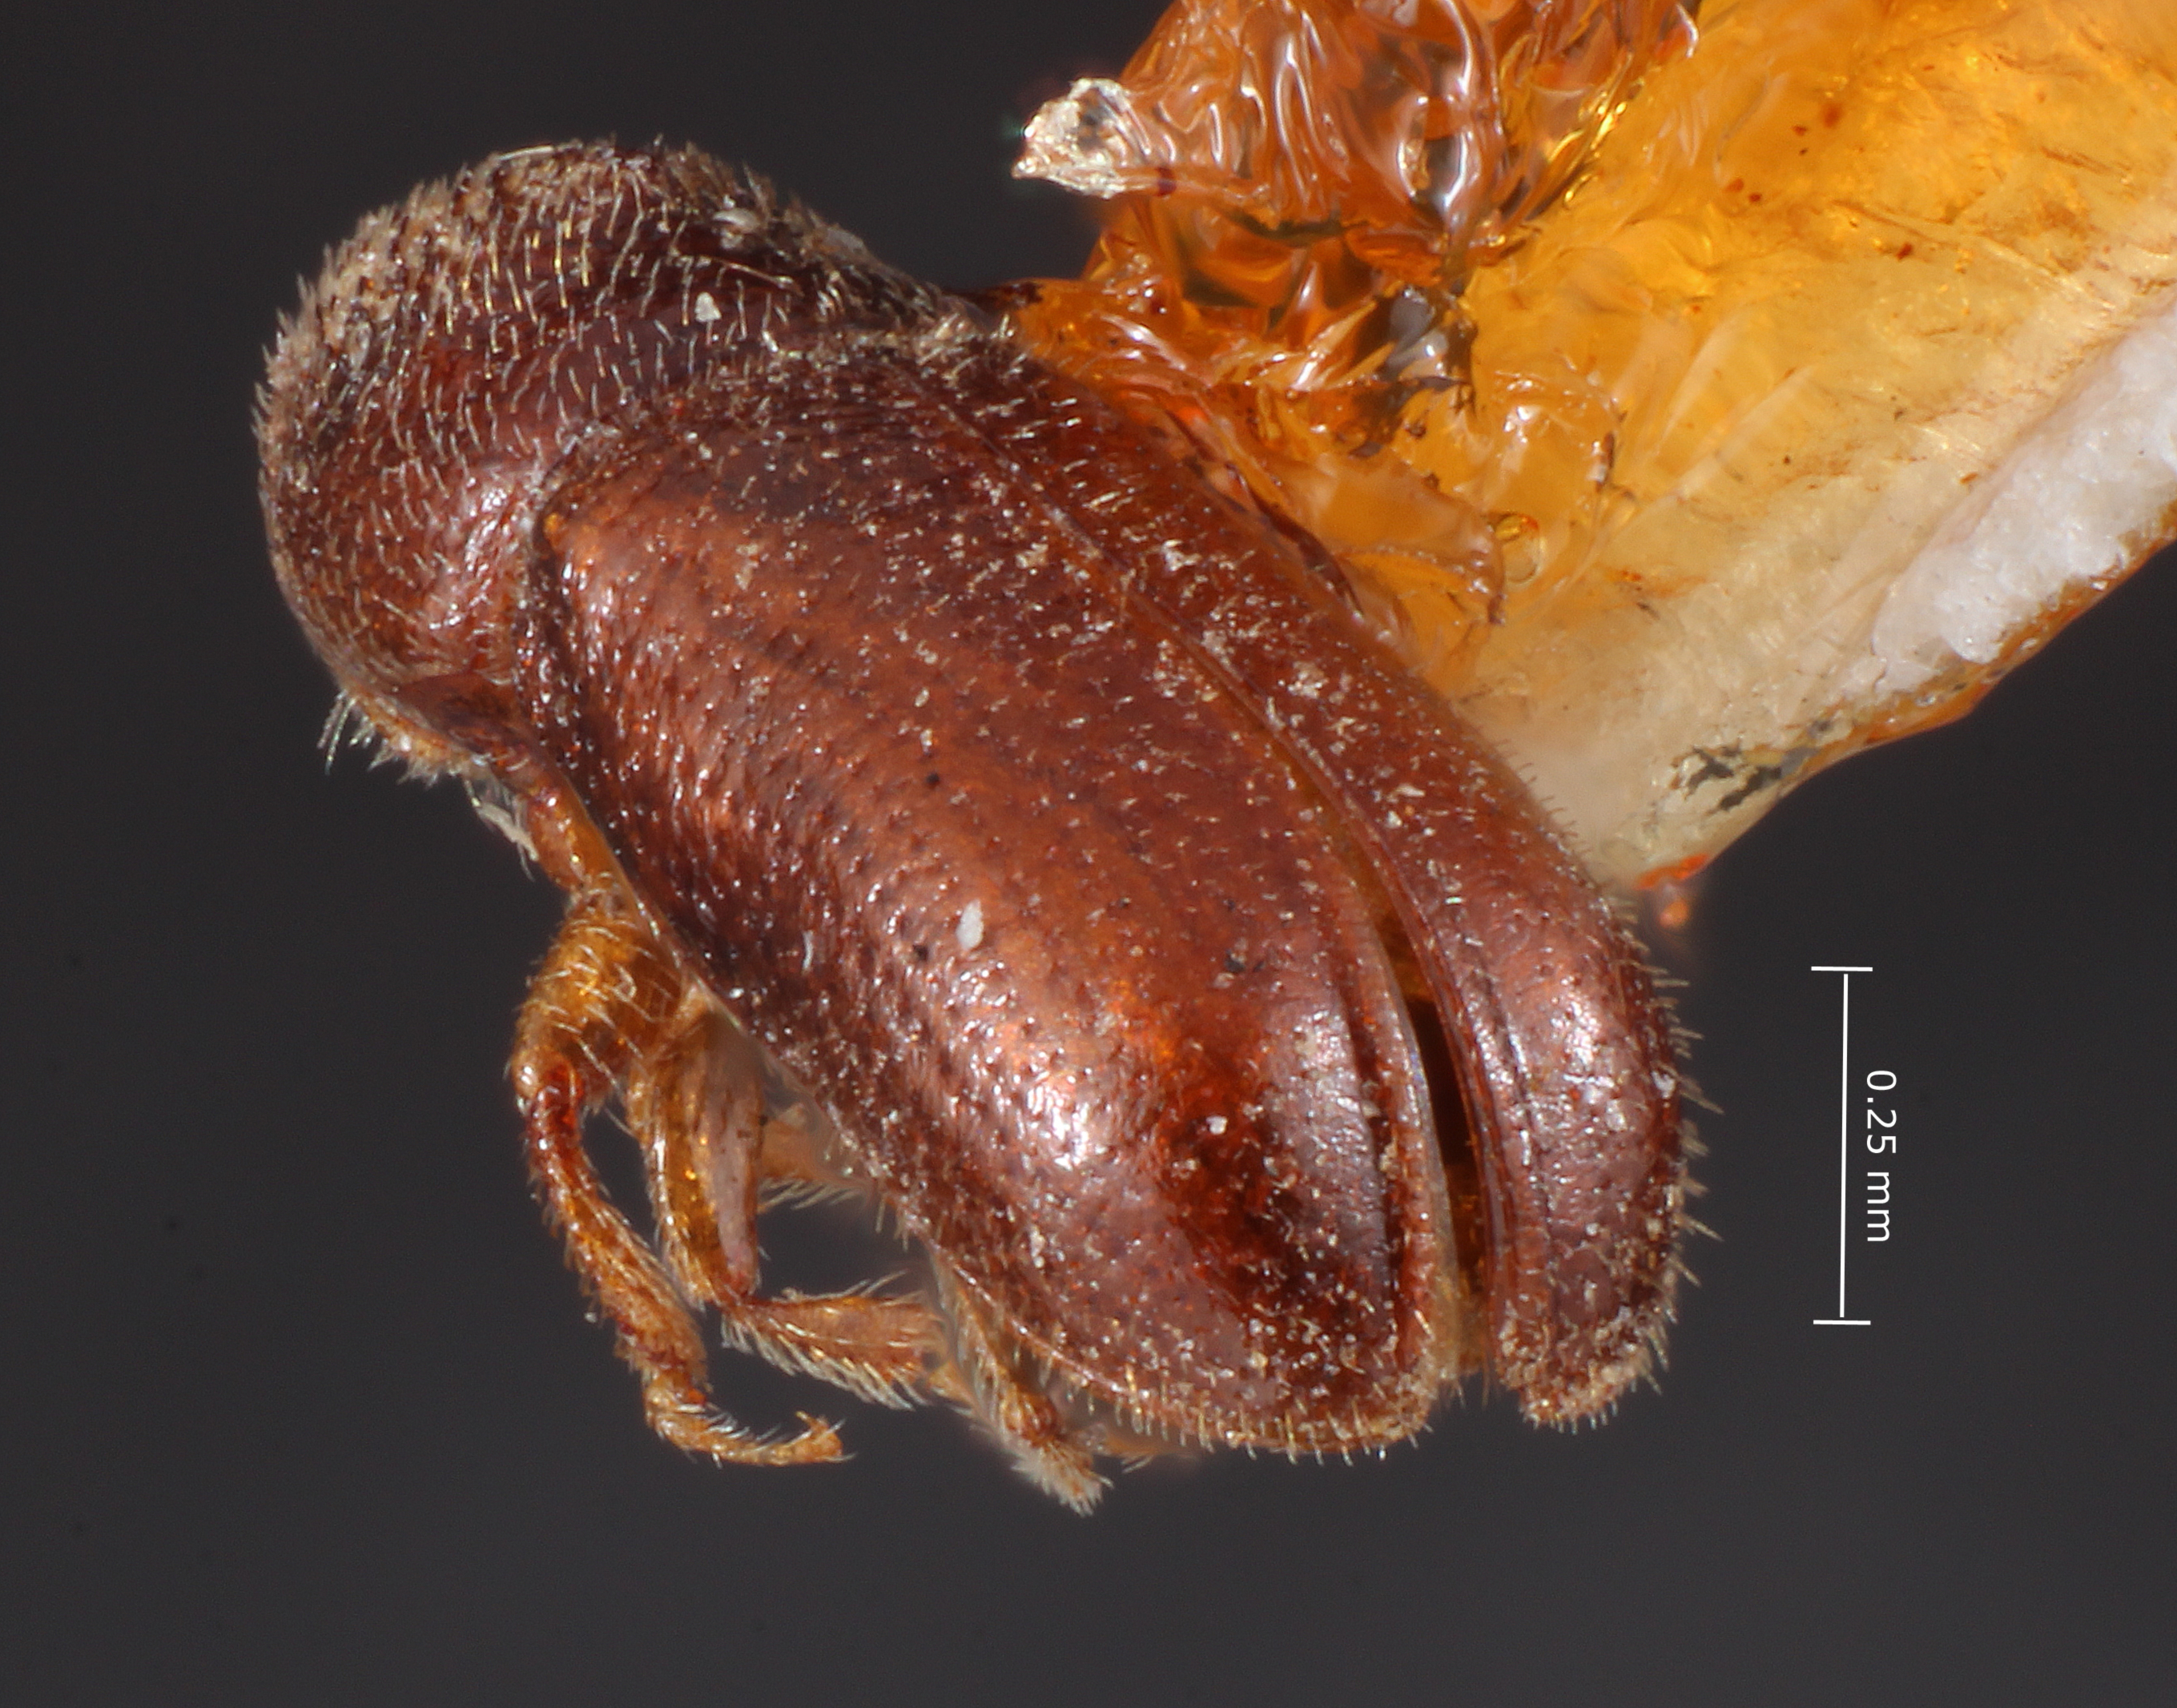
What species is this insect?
Pityophthorus exiguus
